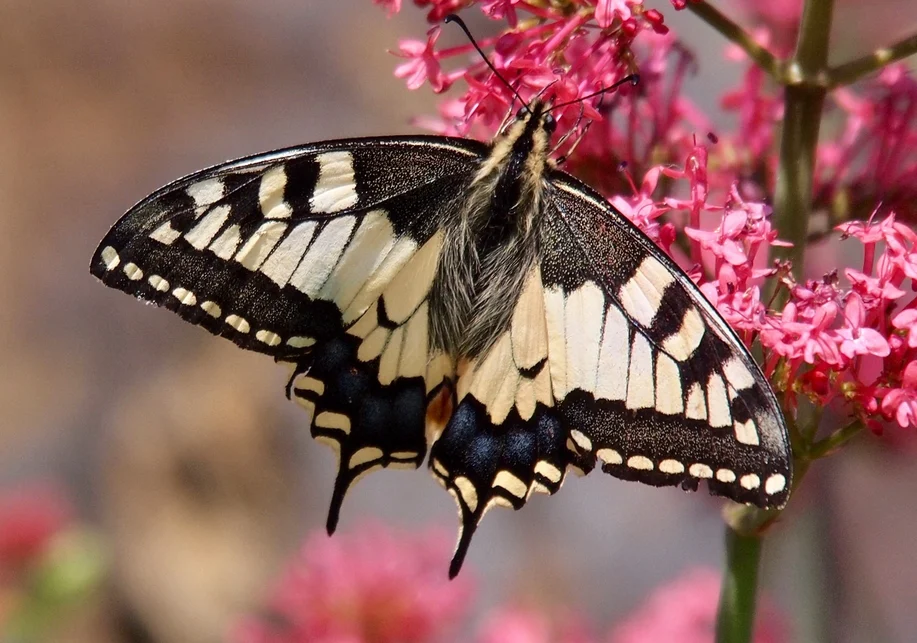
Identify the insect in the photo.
Papilio machaon
